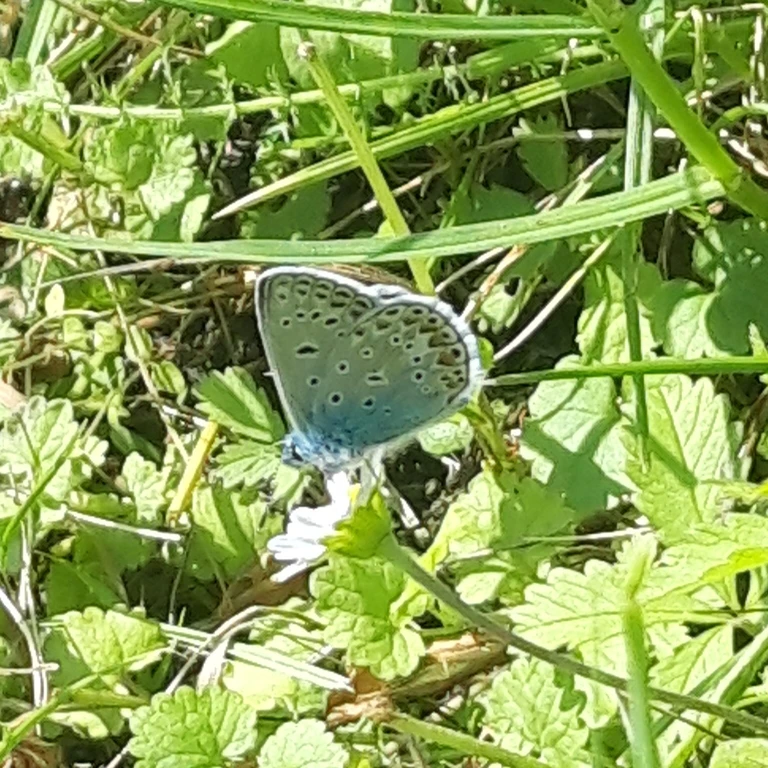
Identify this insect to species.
Polyommatus icarus
